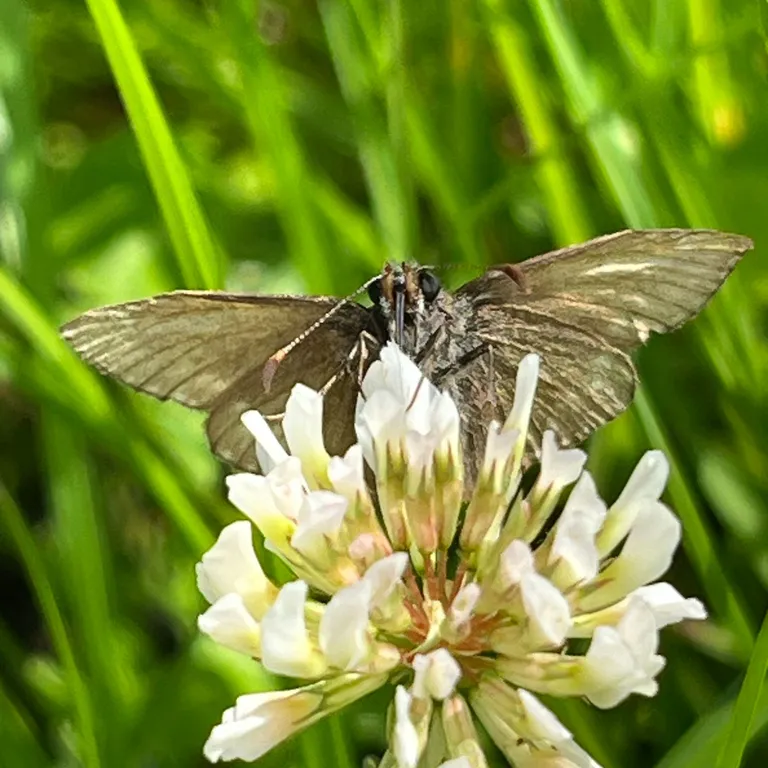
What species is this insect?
Erynnis tages
